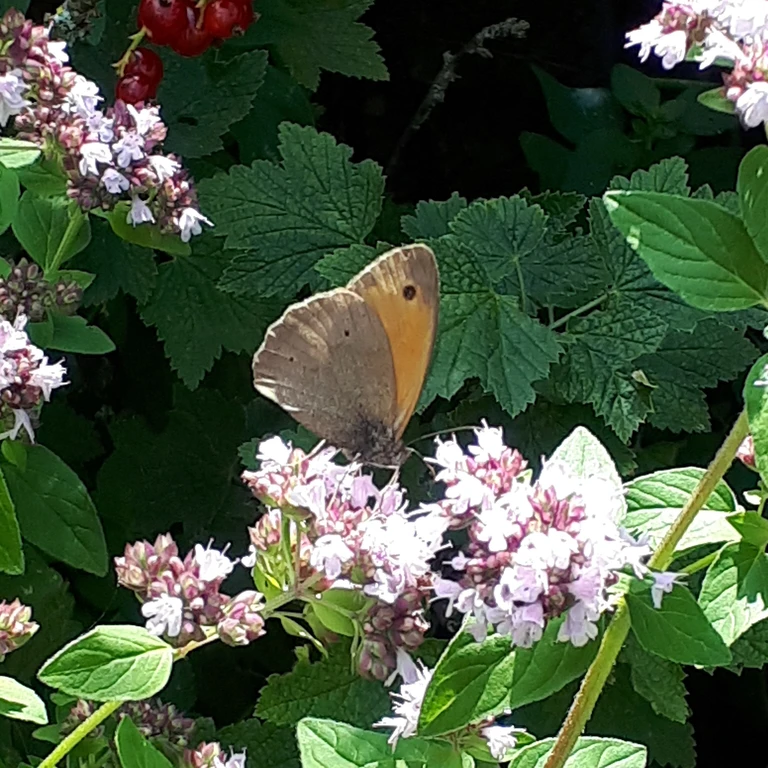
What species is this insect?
Maniola jurtina
